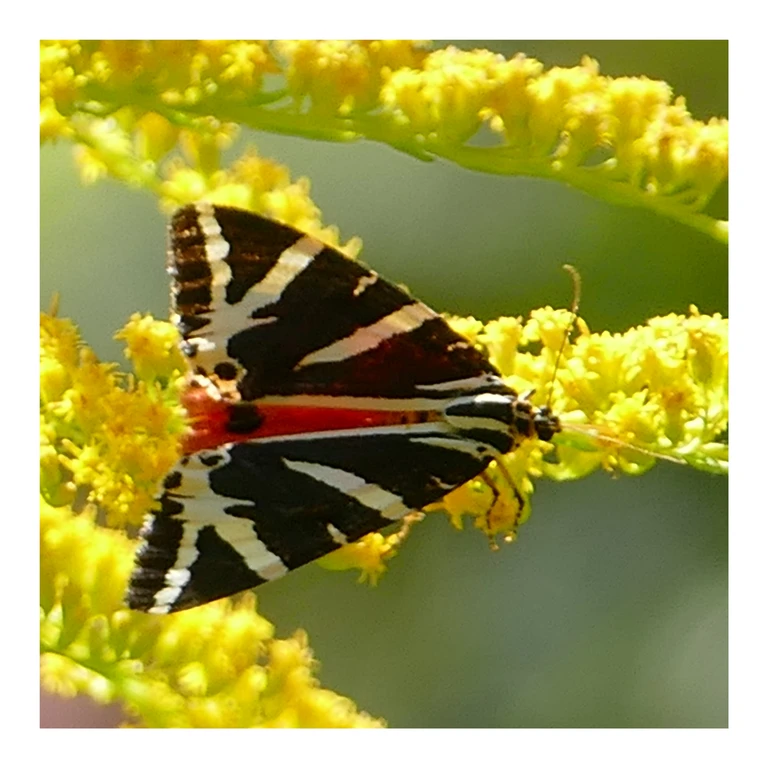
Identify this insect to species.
Euplagia quadripunctaria
